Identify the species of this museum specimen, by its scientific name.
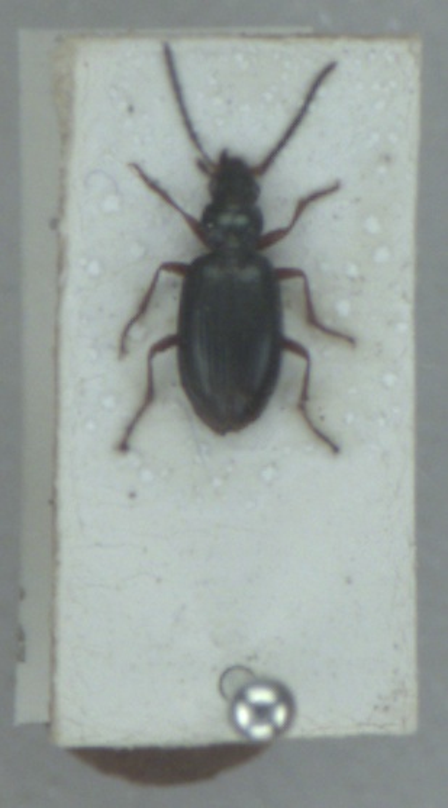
Bembidion monticola
